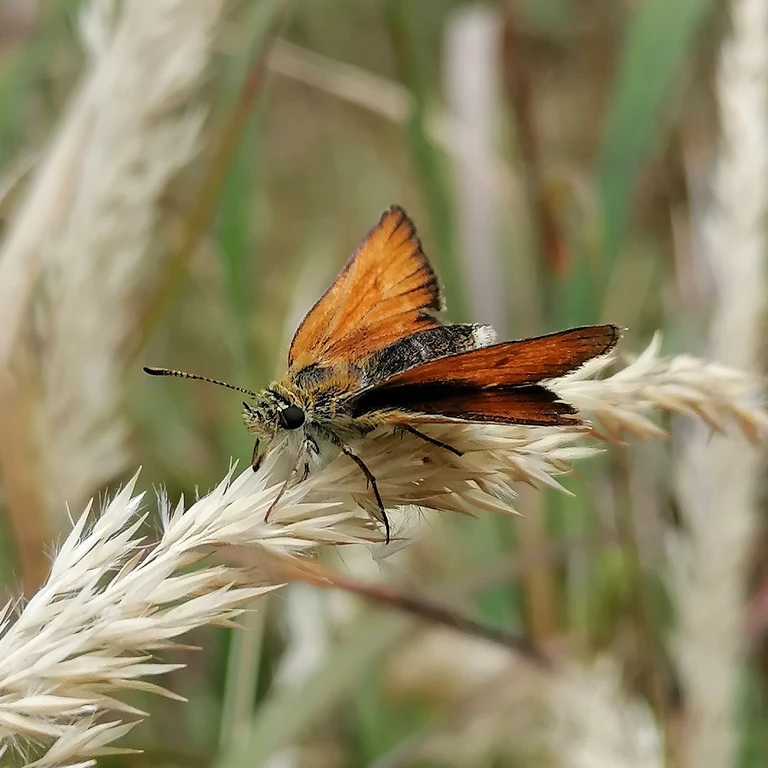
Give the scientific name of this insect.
Thymelicus lineola
